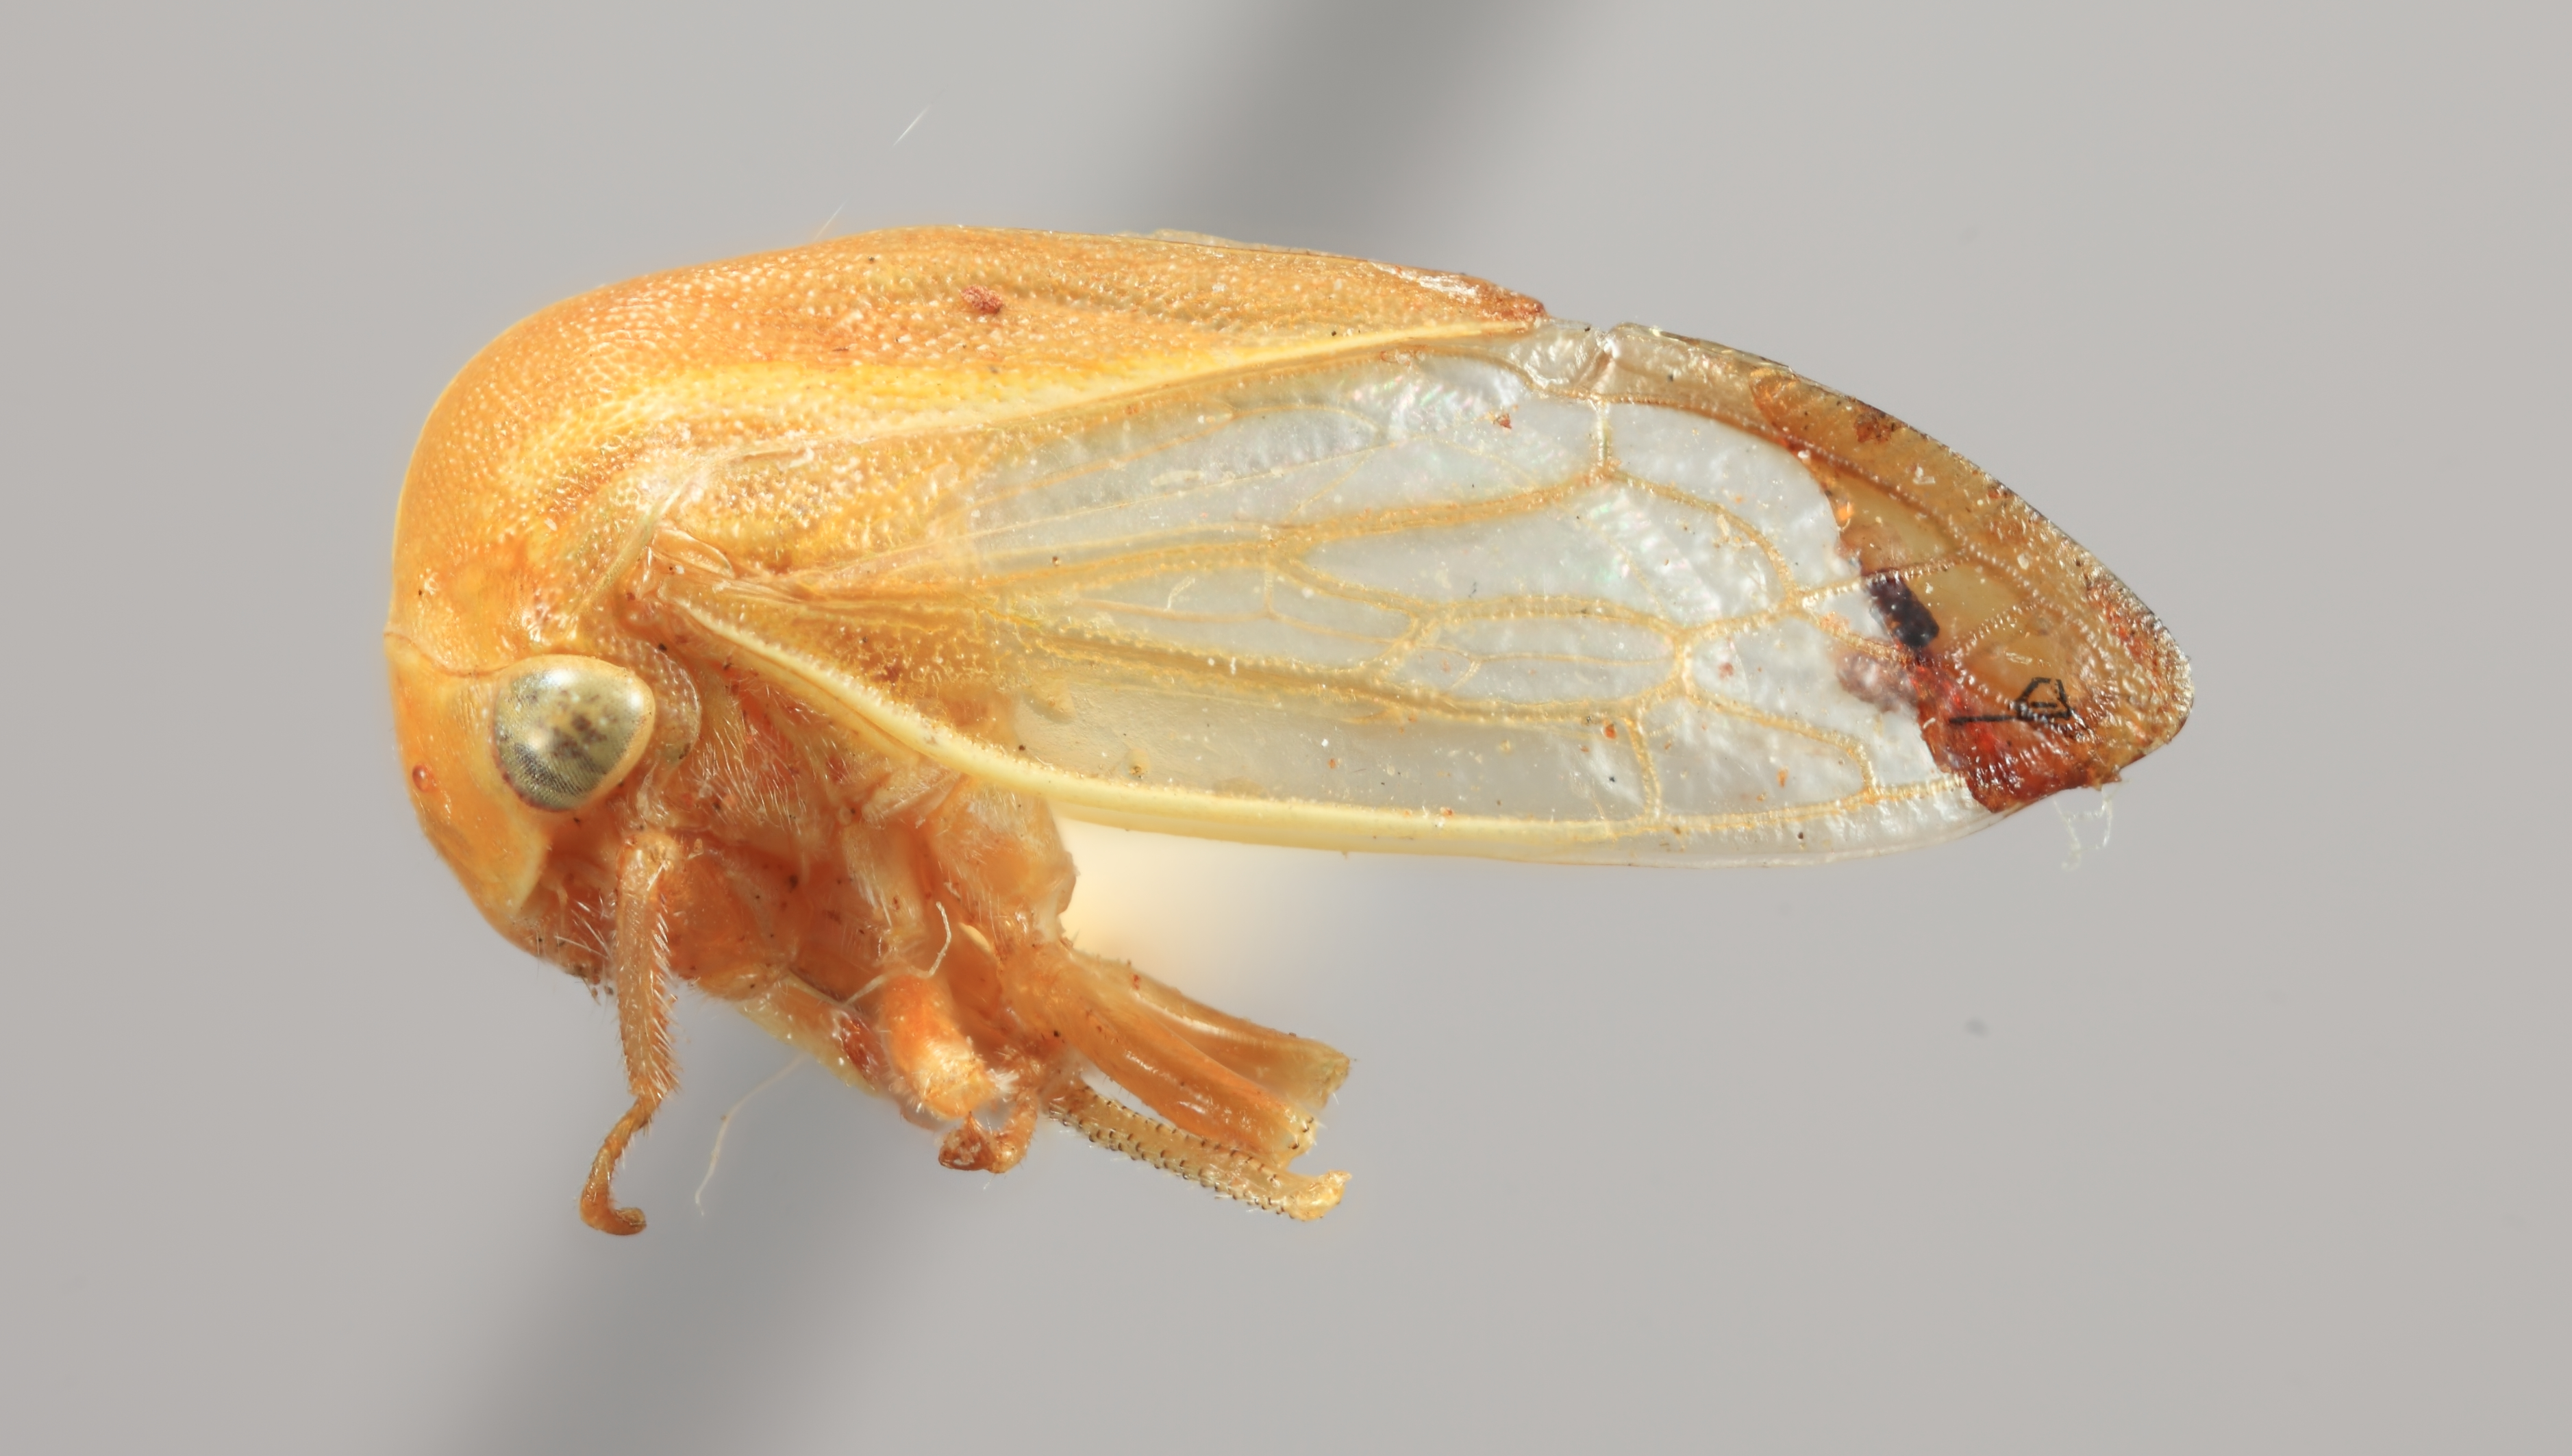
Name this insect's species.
Tortistilus trilineatus
